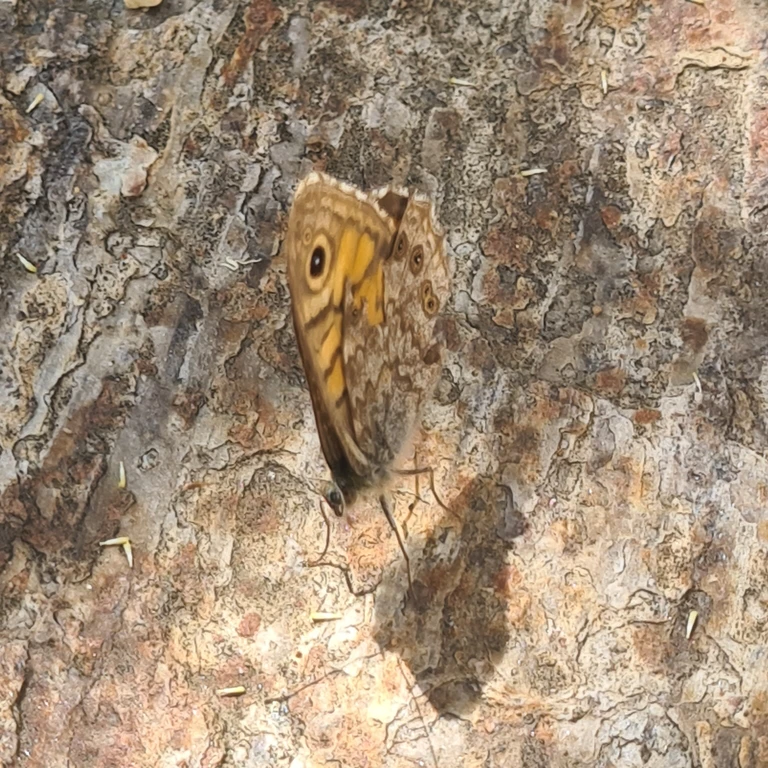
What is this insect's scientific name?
Lasiommata megera (also Pararge megera)
